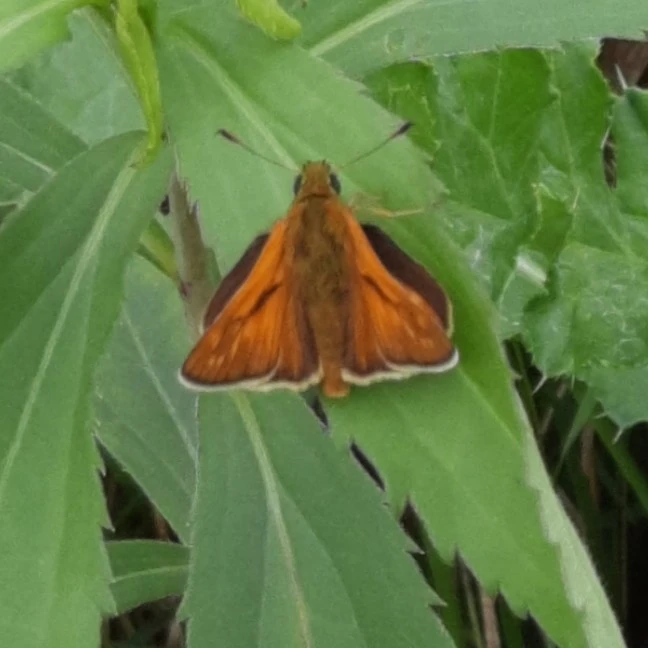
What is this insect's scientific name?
Ochlodes sylvanus (also Ochlodes venata)
